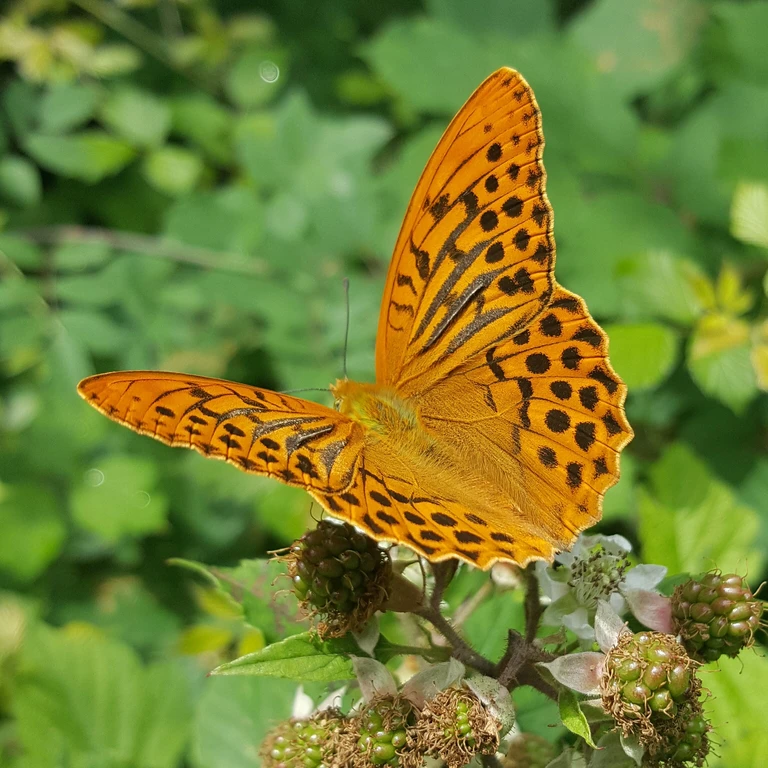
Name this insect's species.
Argynnis paphia
